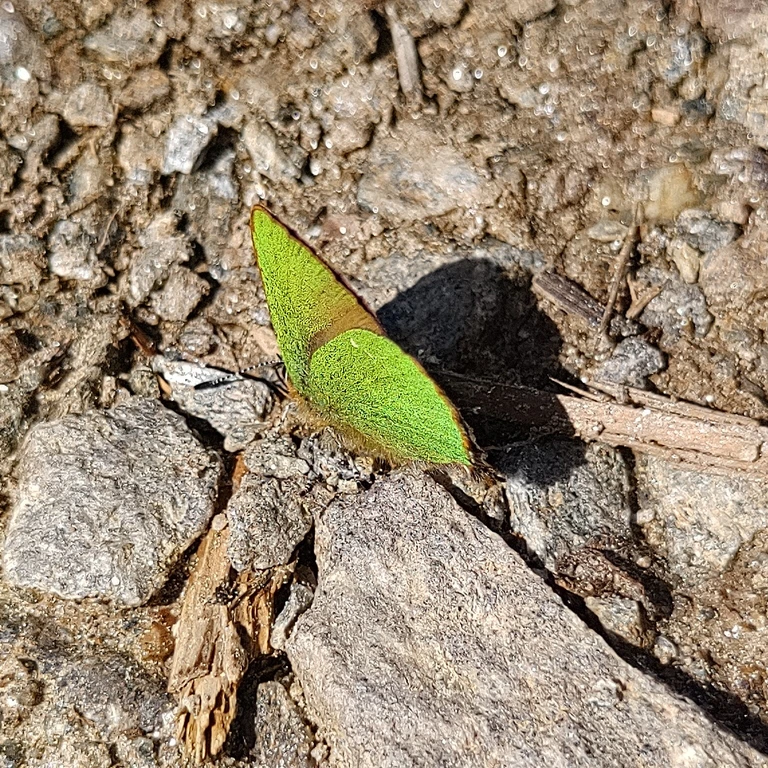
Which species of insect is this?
Callophrys rubi
